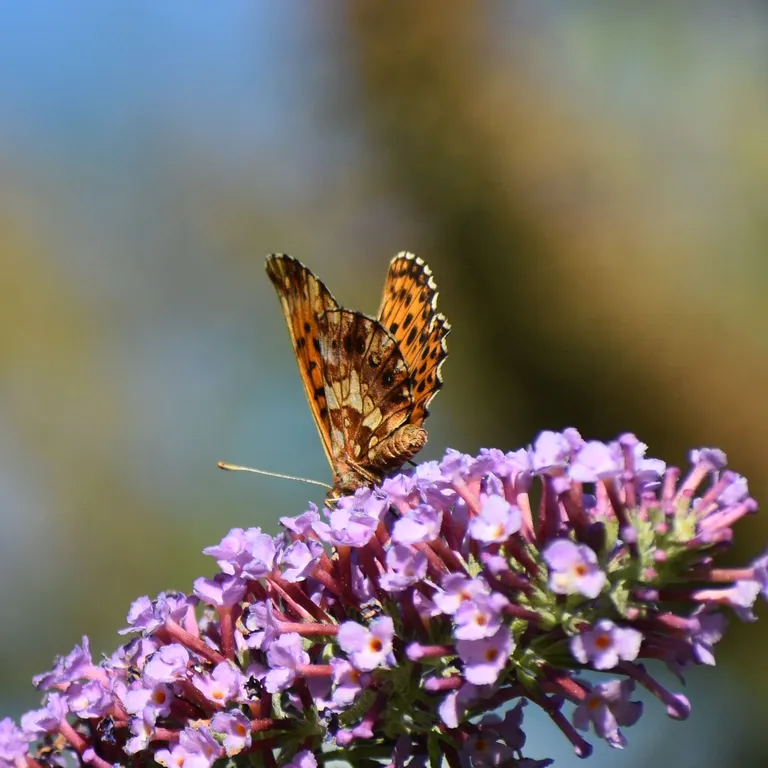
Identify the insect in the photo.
Boloria dia
